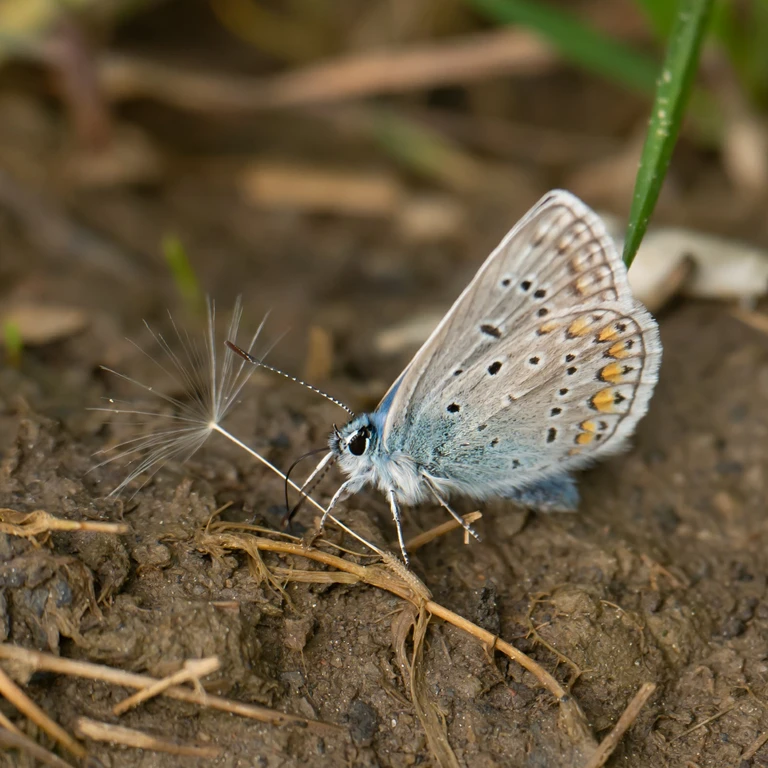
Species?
Polyommatus icarus
